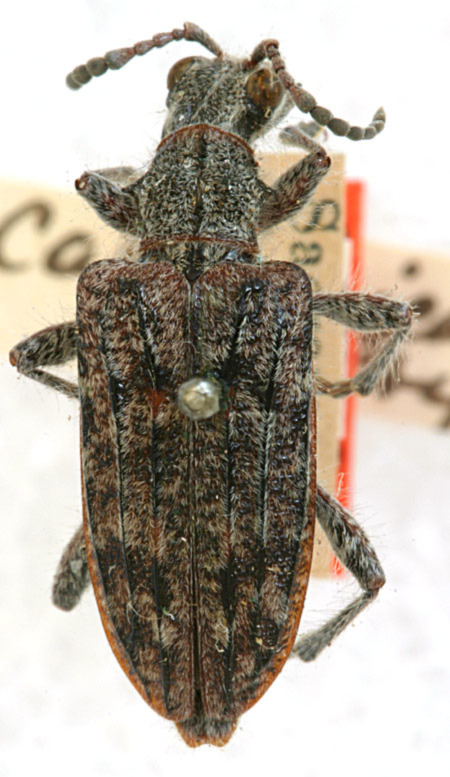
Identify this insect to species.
Rhagium californicum (also Rhagium inquisitor)
